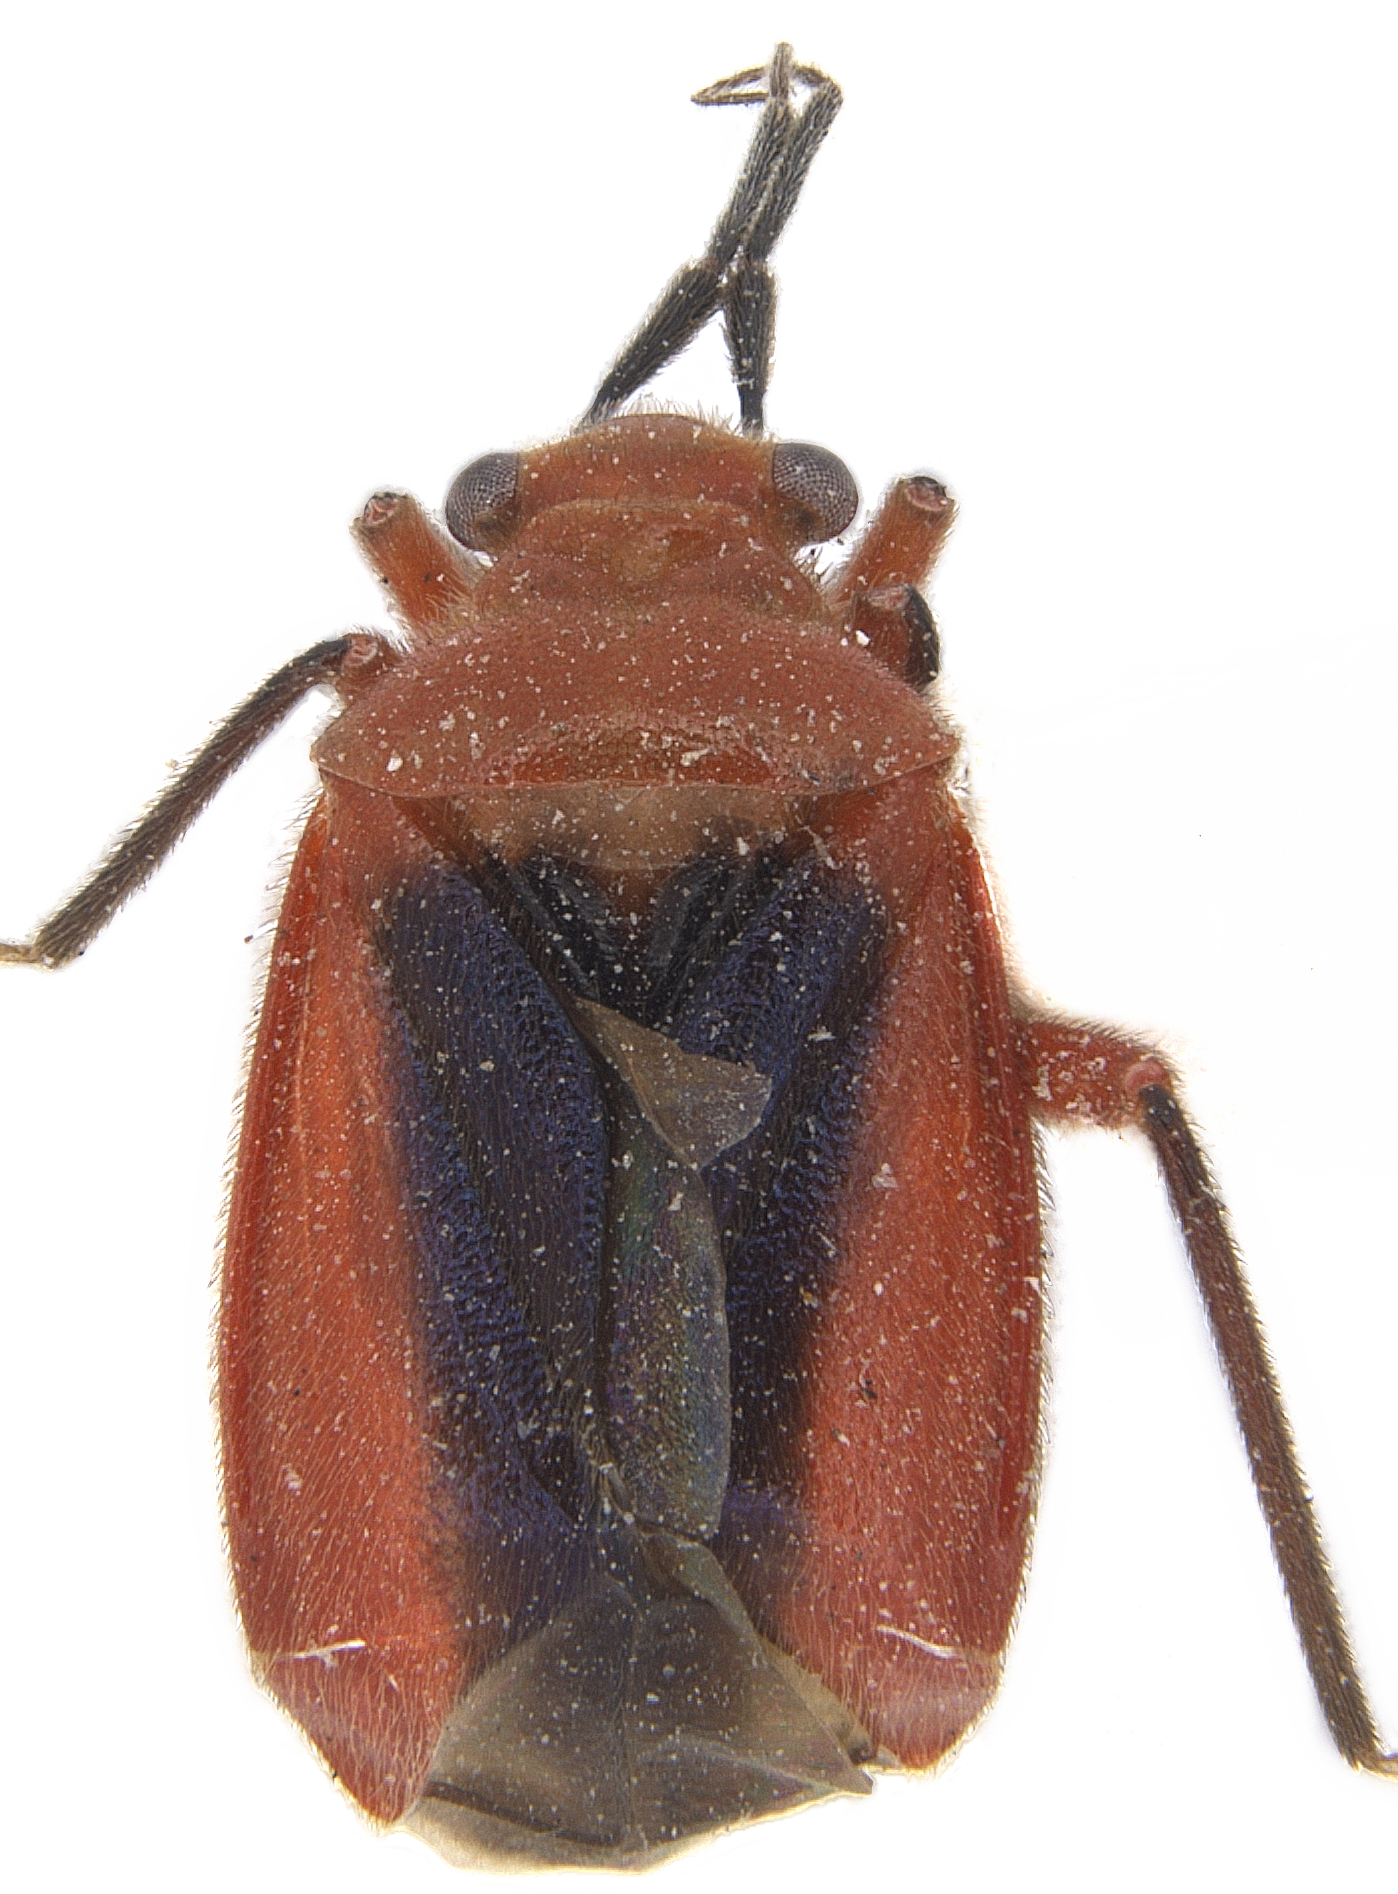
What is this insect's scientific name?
Tenthecoris confusus
